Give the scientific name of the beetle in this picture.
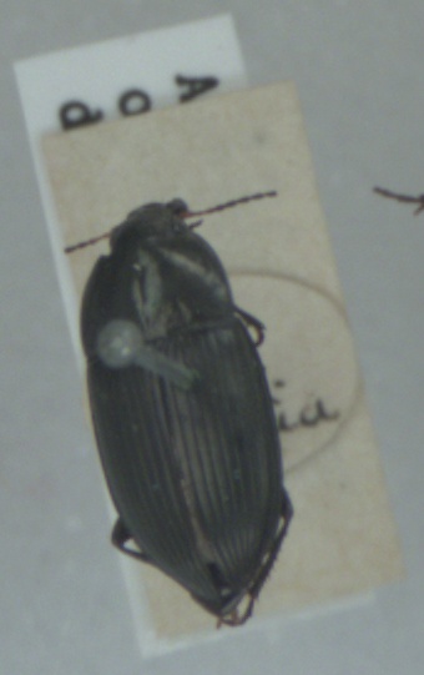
Amara ovata
